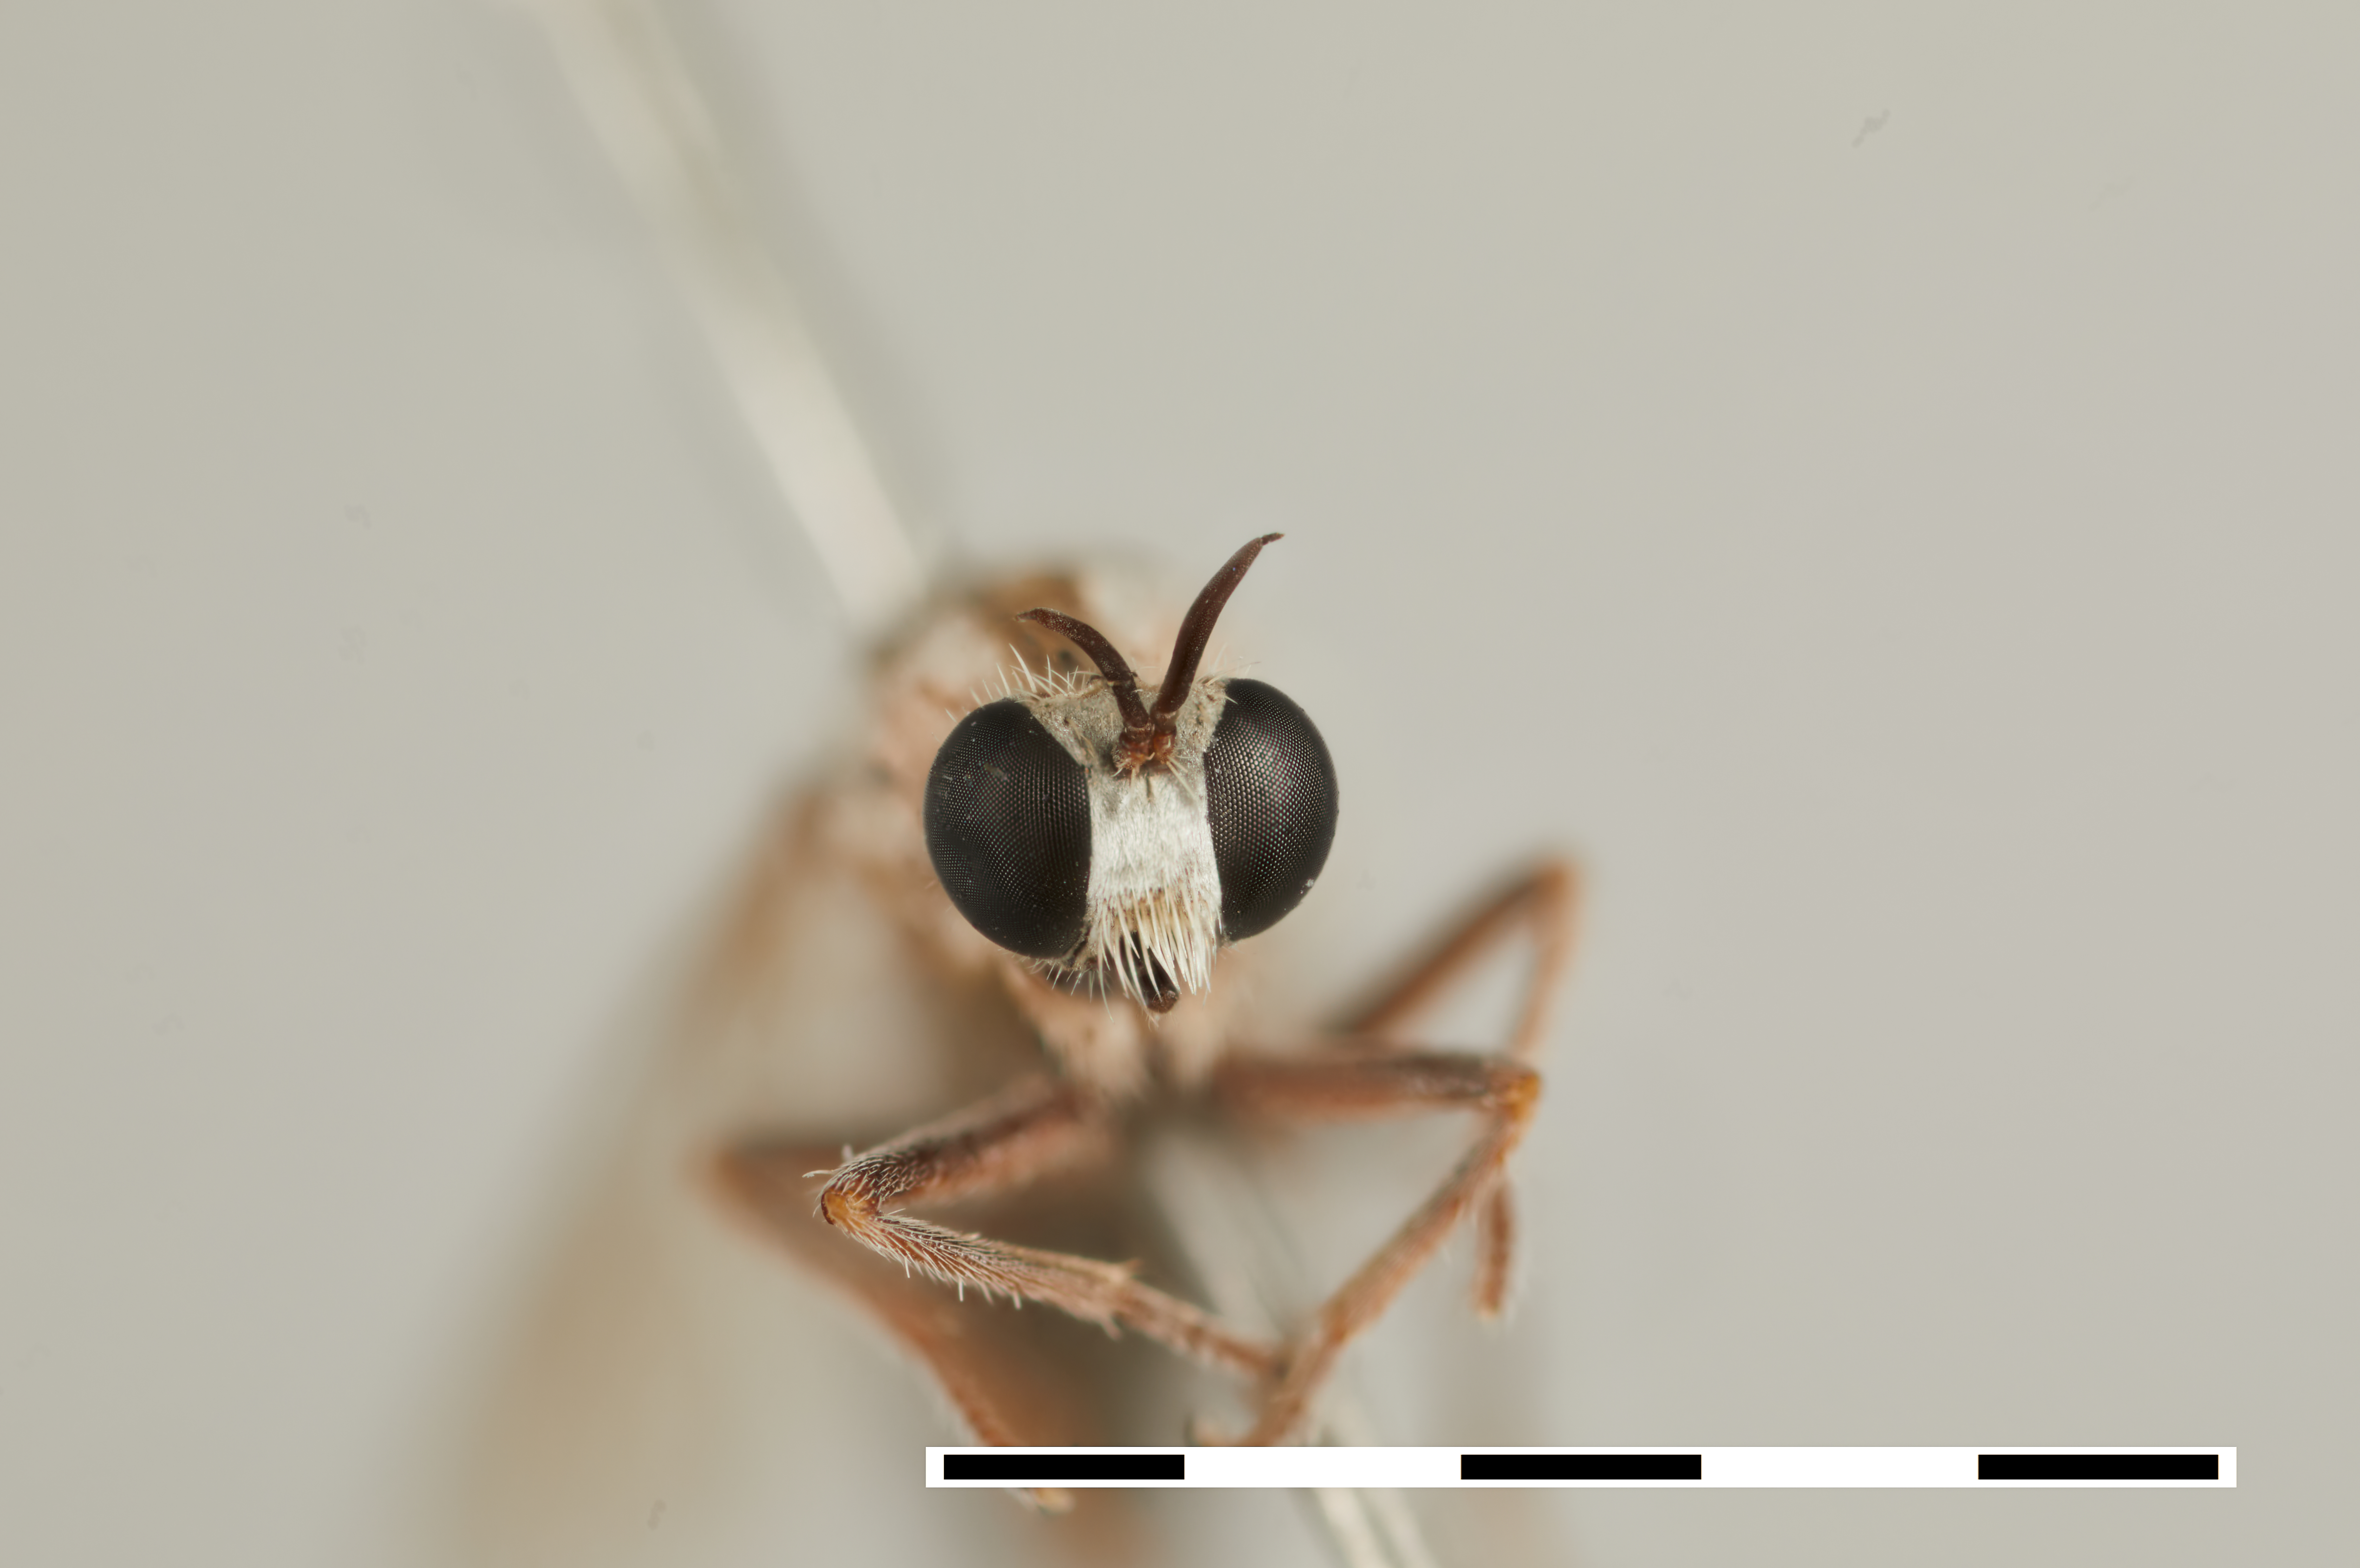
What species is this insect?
Empodiodes namibiensis
